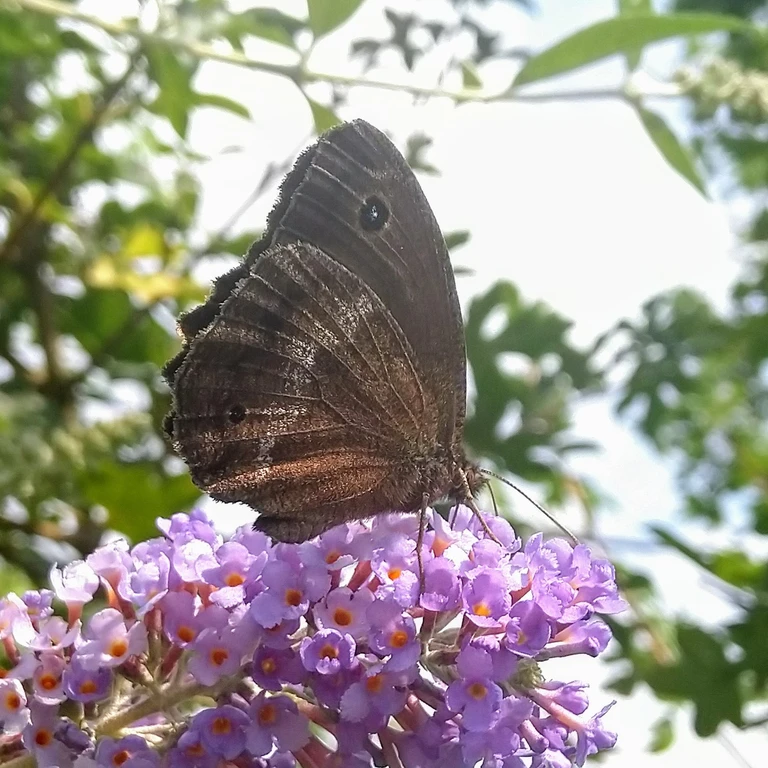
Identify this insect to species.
Minois dryas
